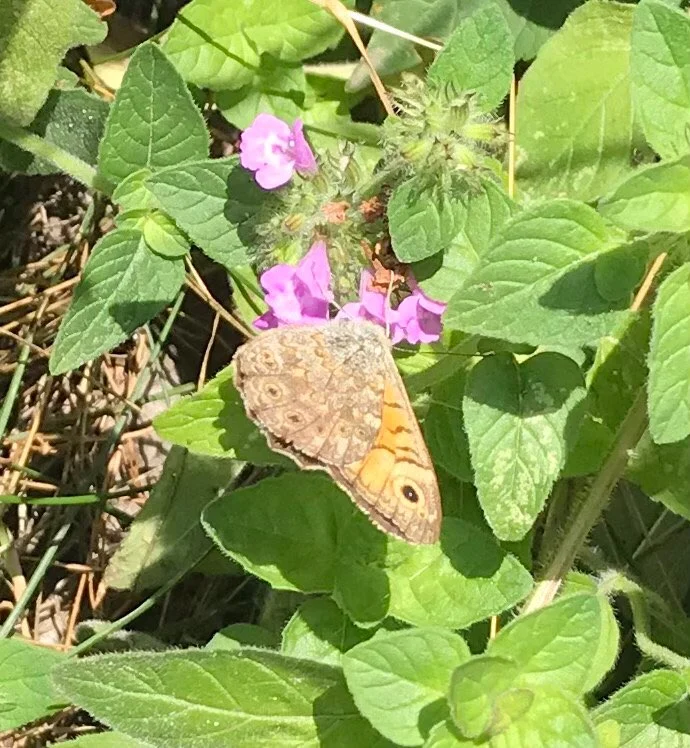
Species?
Lasiommata megera (also Pararge megera)
